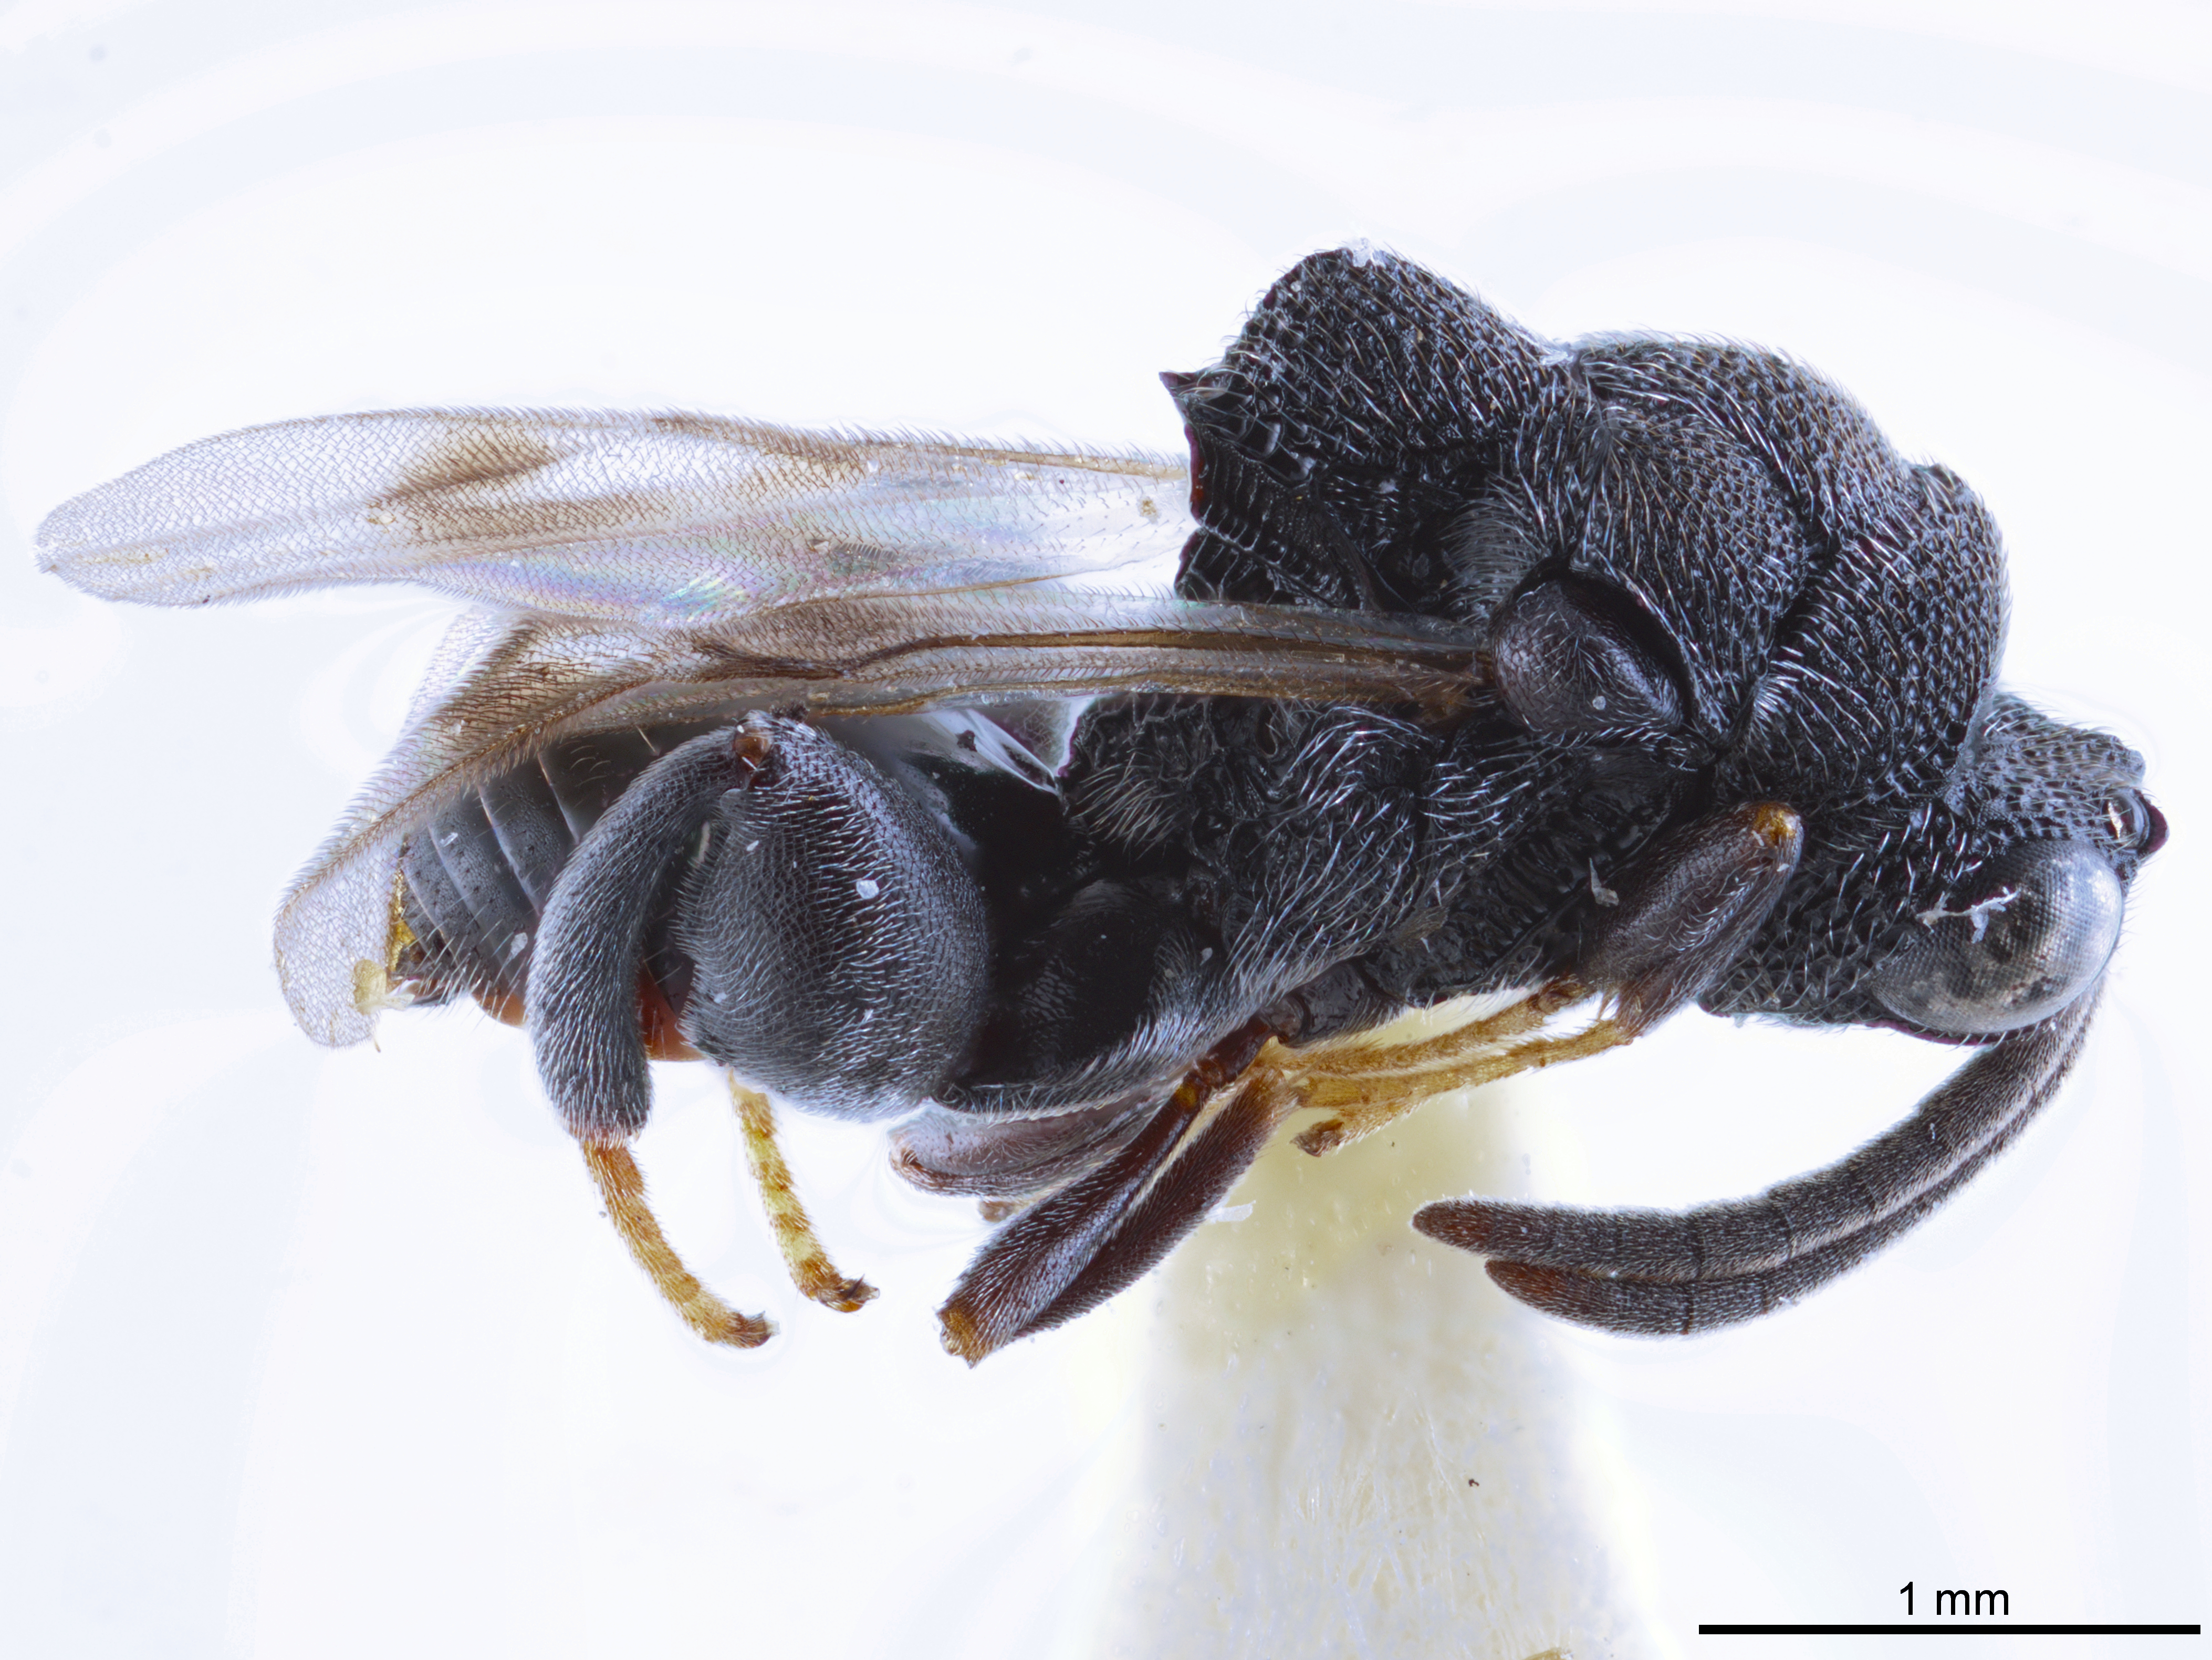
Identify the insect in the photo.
Uga menoni
